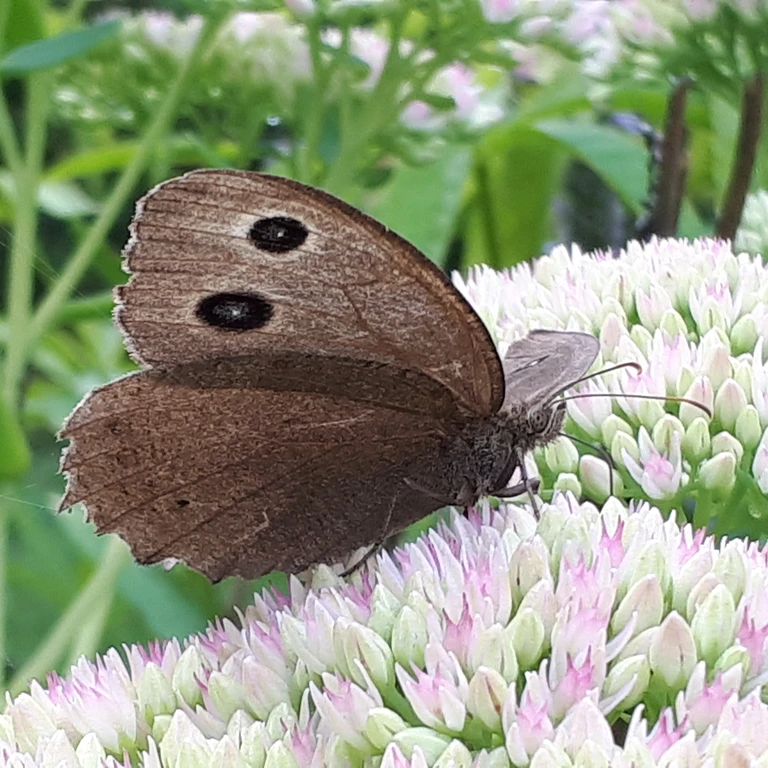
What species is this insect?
Minois dryas
